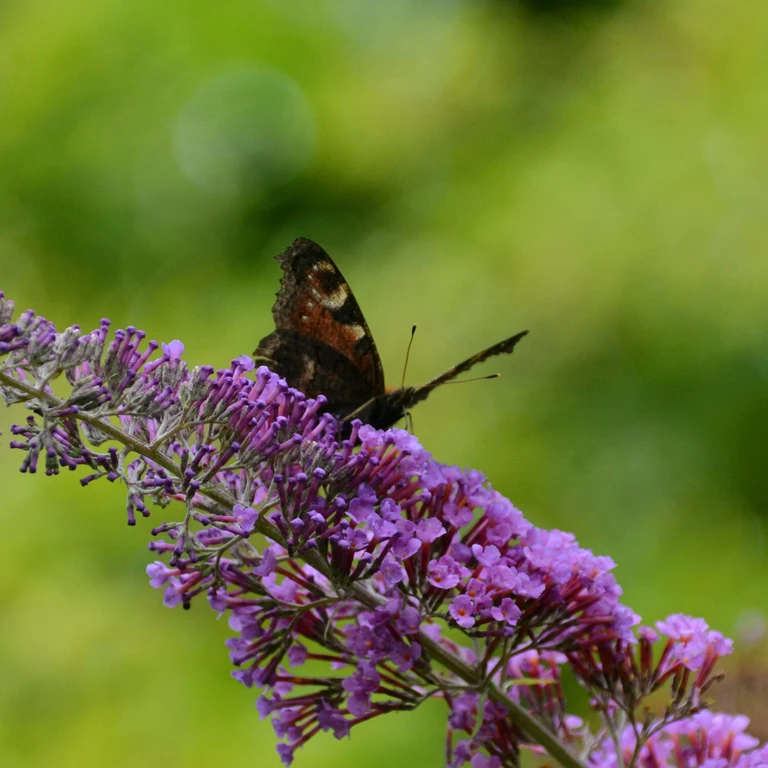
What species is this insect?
Aglais io
